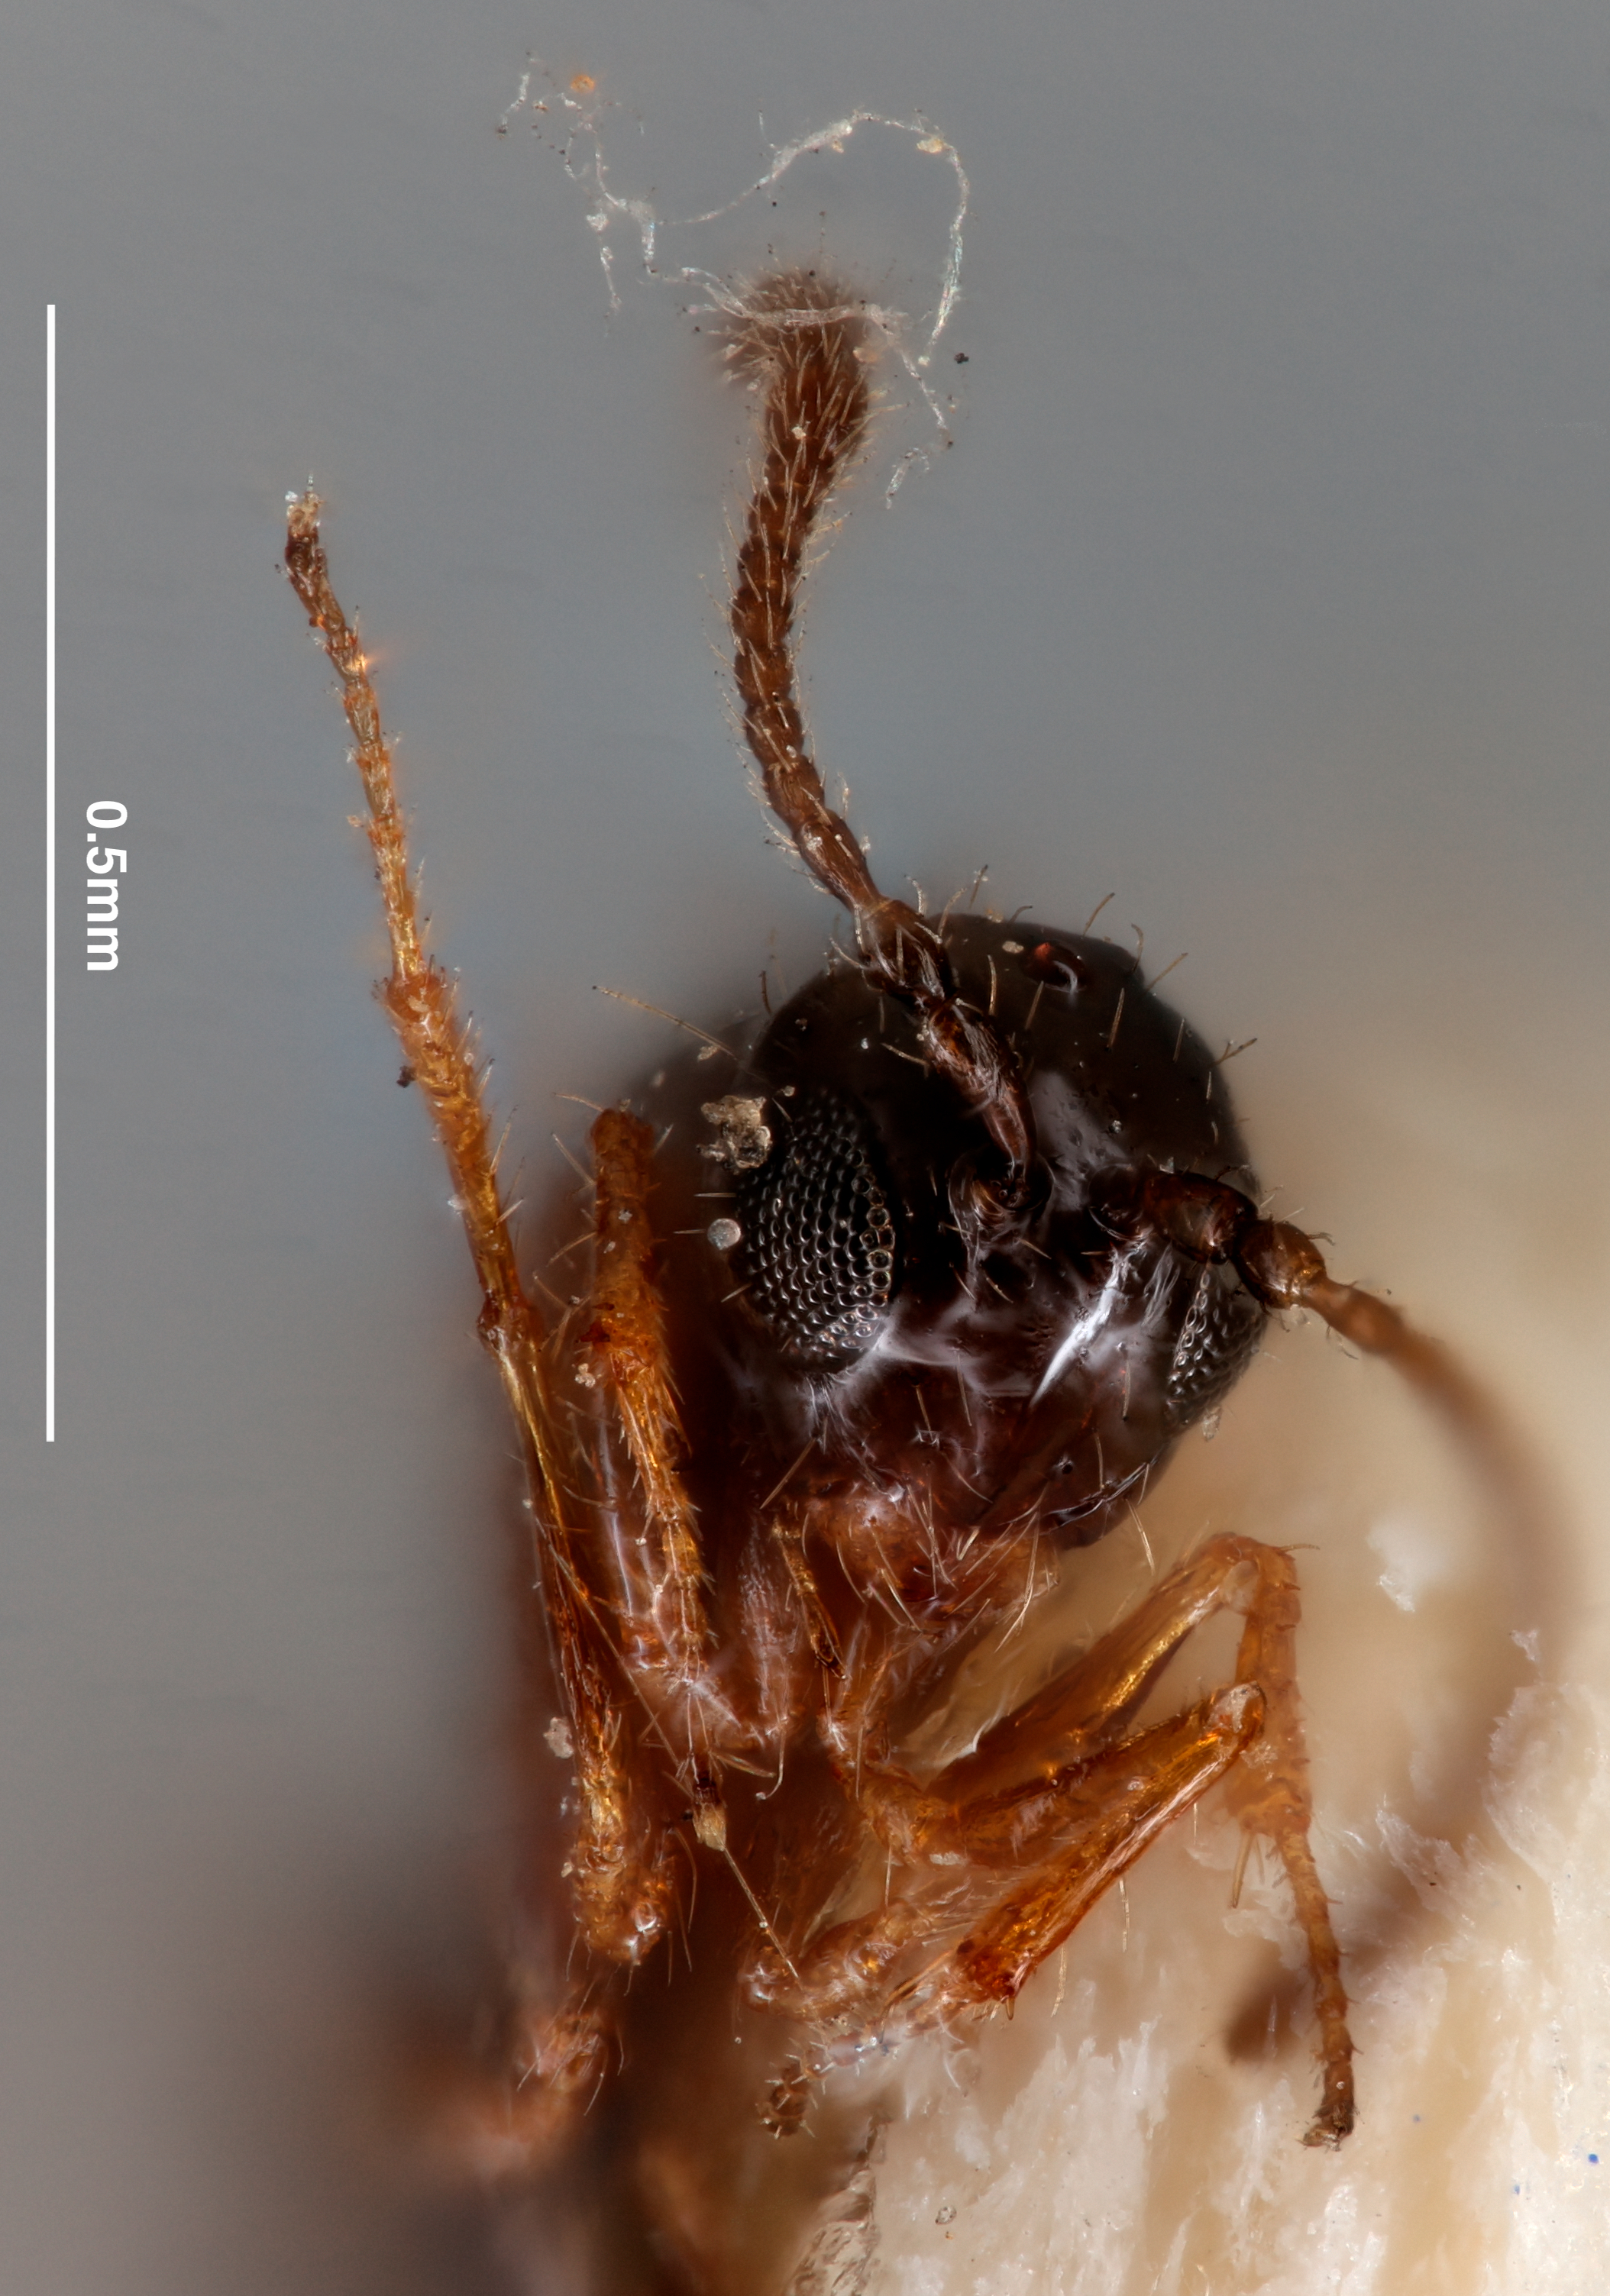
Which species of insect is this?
Kleidotoma smithii
